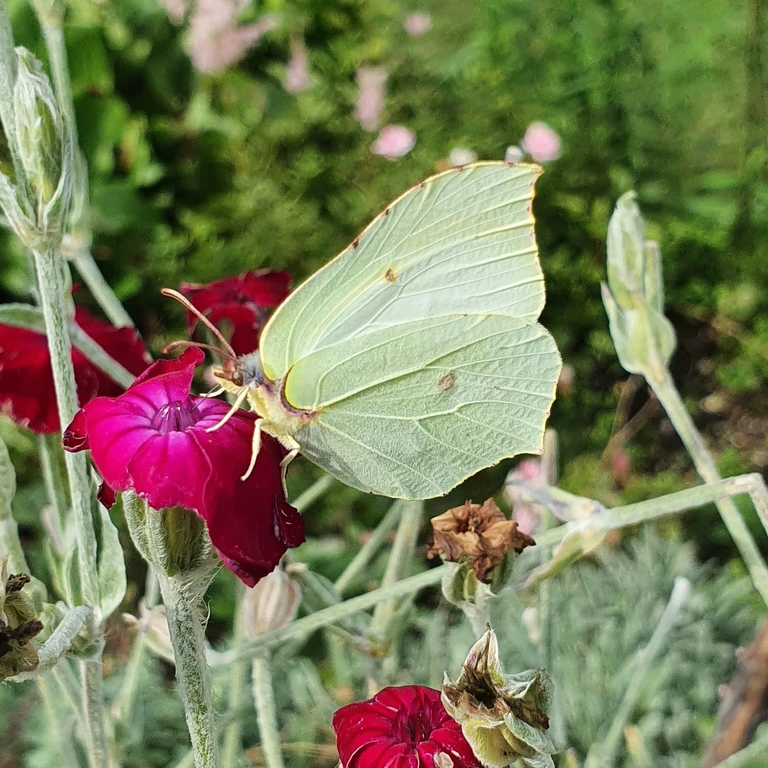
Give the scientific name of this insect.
Gonepteryx rhamni
